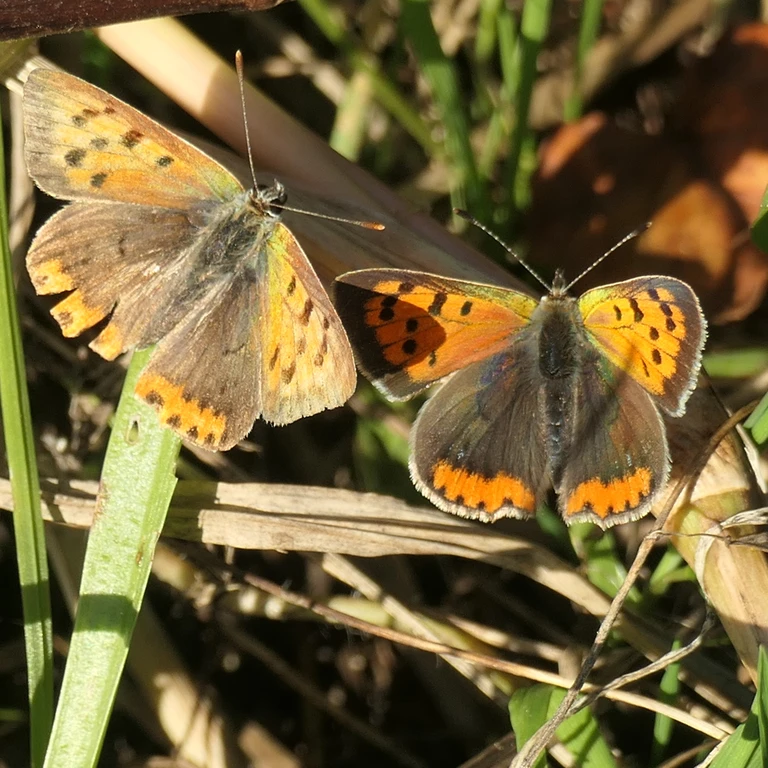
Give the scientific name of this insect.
Lycaena phlaeas
